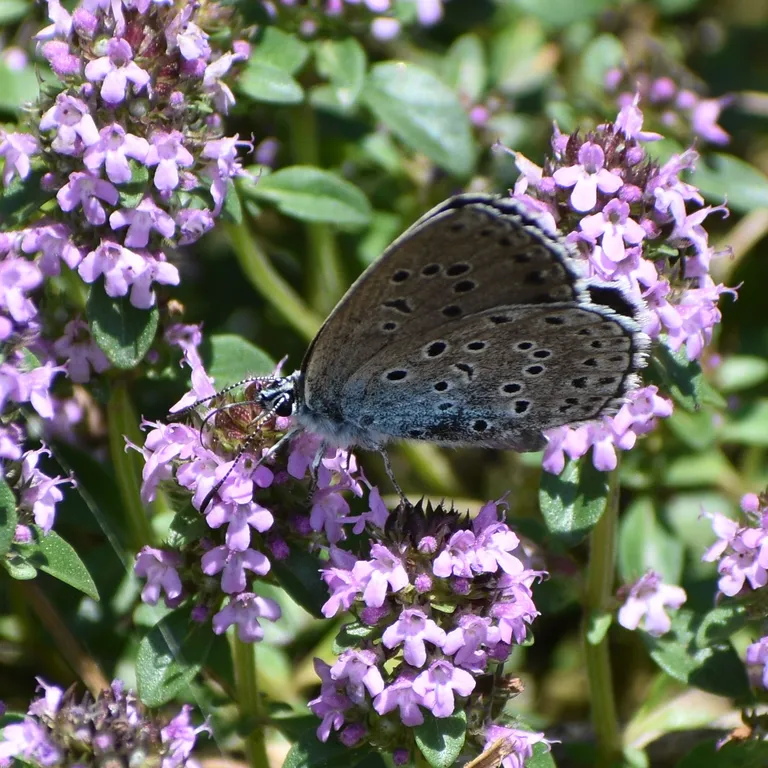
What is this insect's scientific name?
Phengaris arion (also Maculinea arion)
